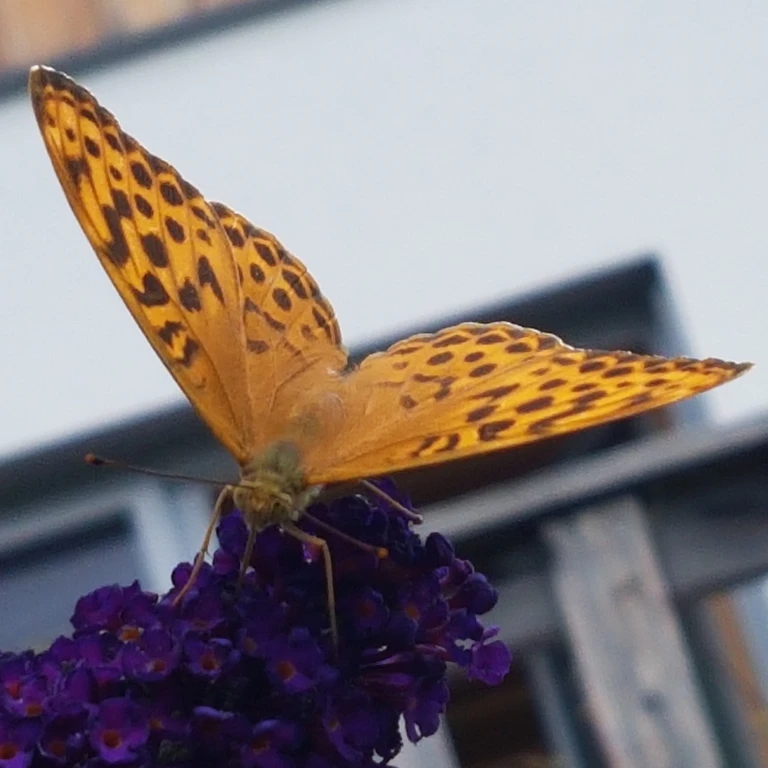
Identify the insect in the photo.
Argynnis paphia
